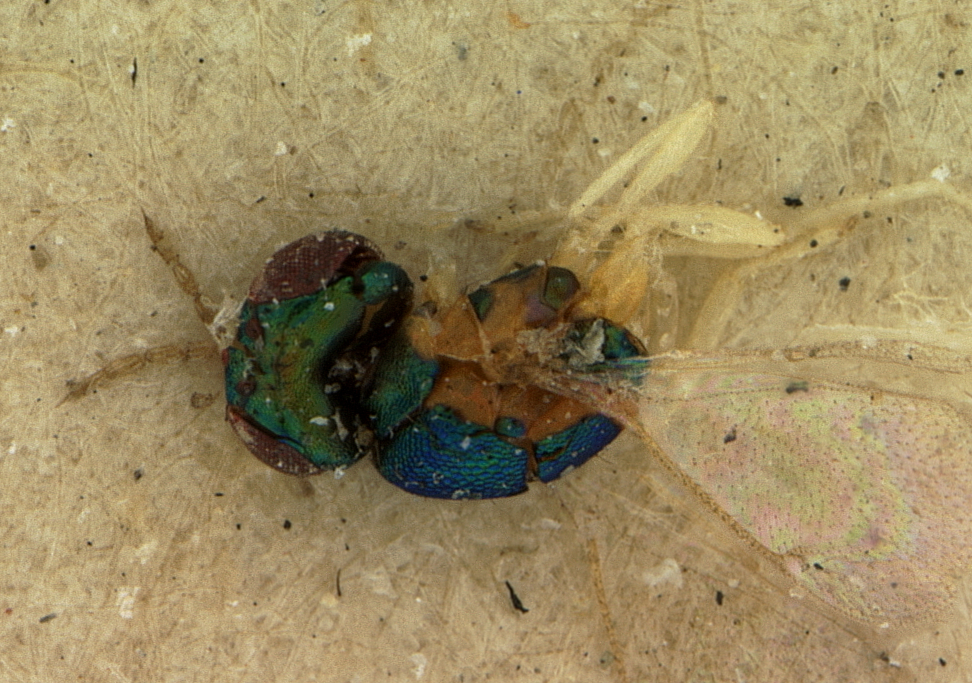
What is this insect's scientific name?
Nesomyia cinctiventris
